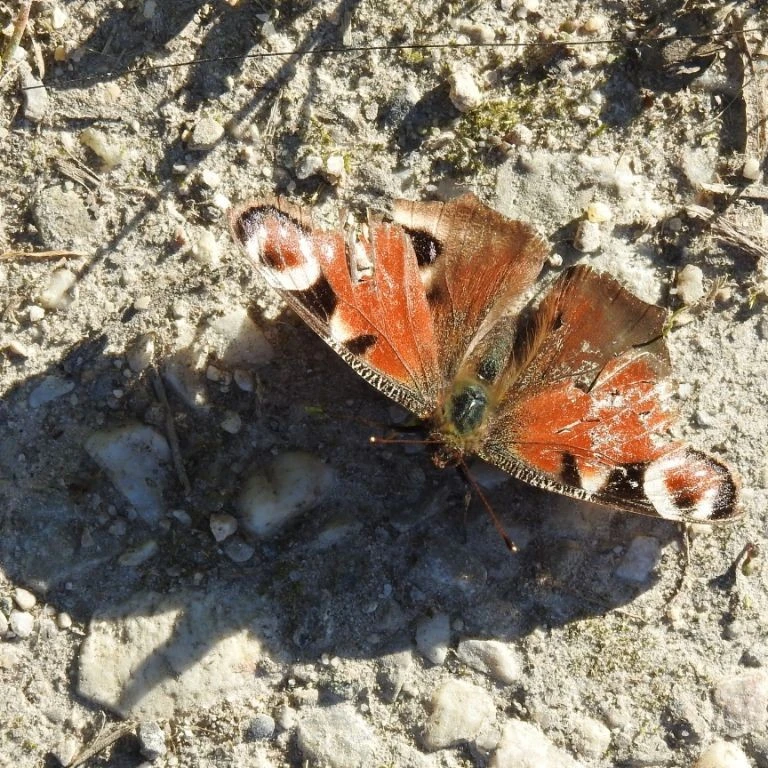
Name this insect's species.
Aglais io
